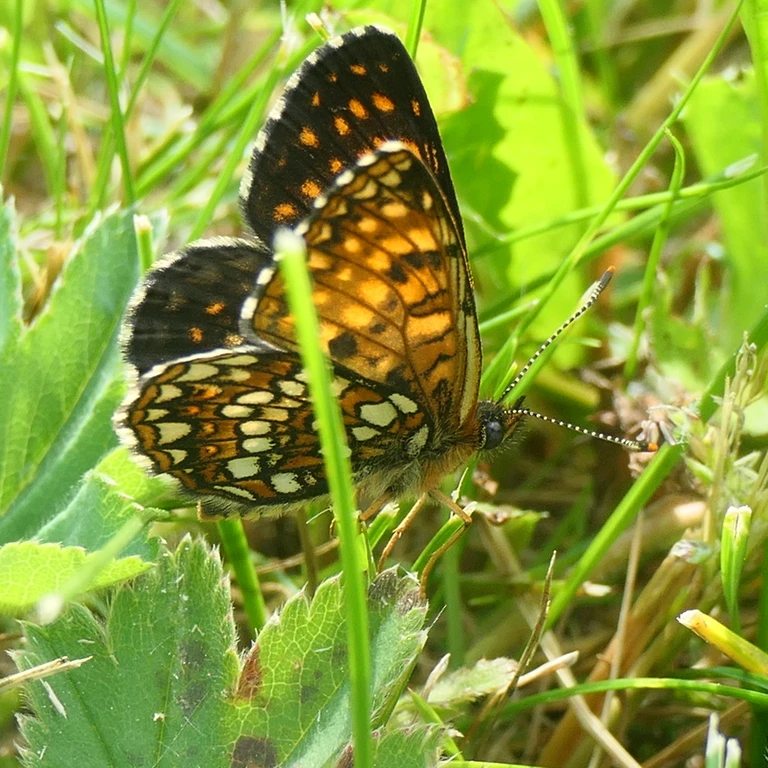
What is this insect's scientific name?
Melitaea diamina
